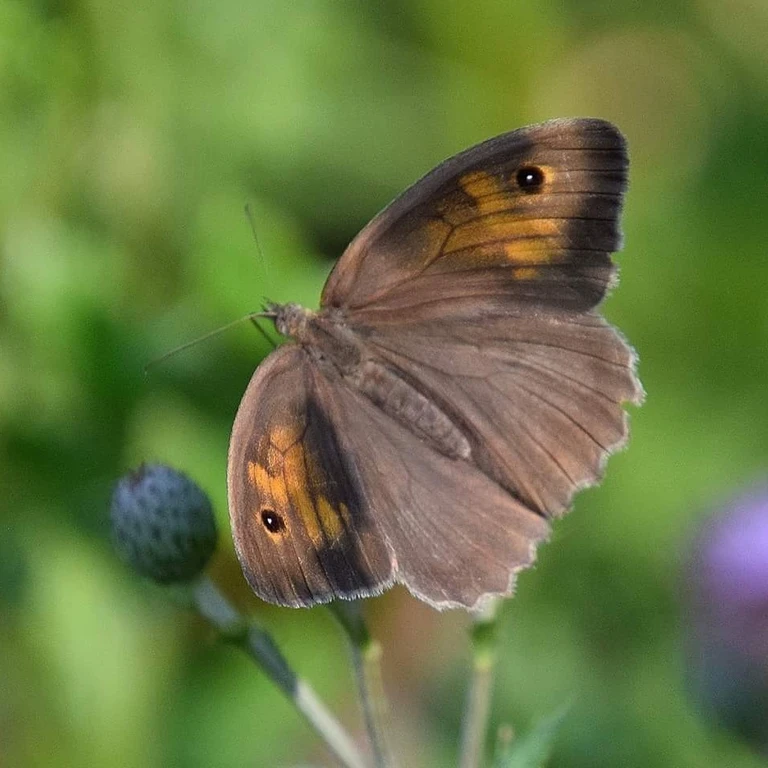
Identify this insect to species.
Maniola jurtina
